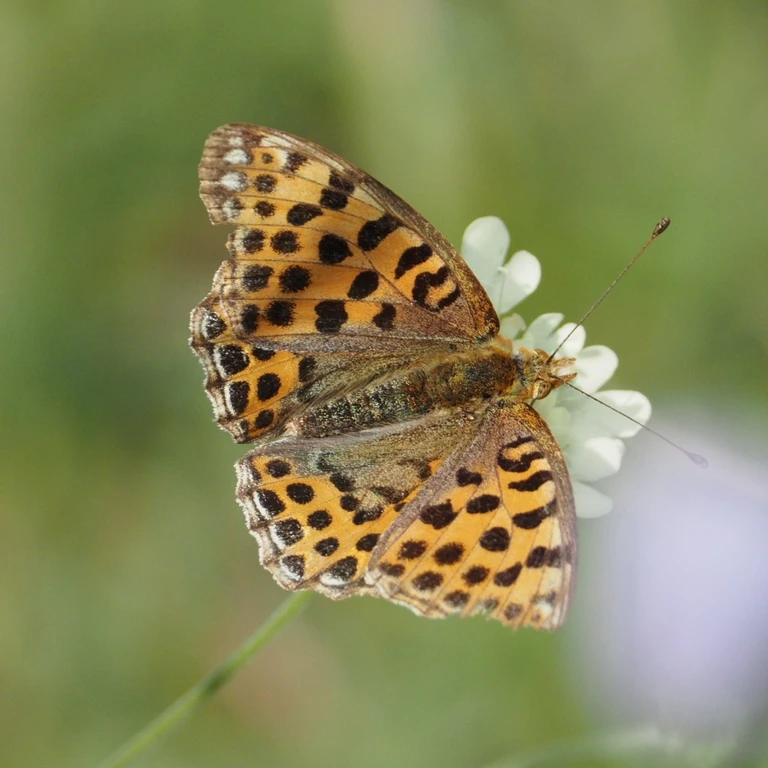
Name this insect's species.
Issoria lathonia
